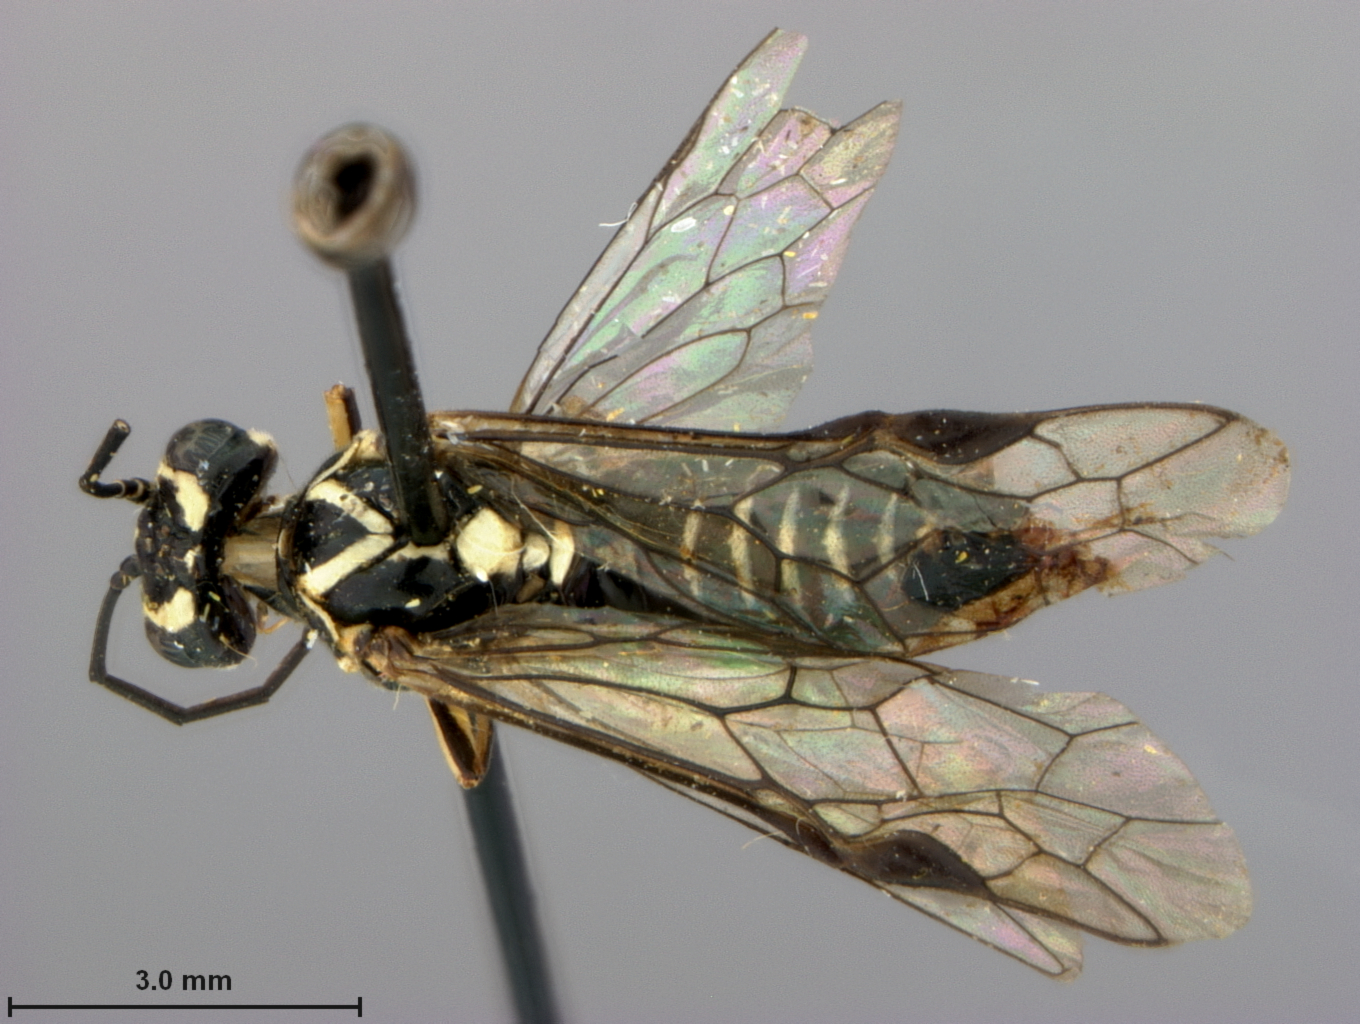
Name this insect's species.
Pachyprotasis erratica
